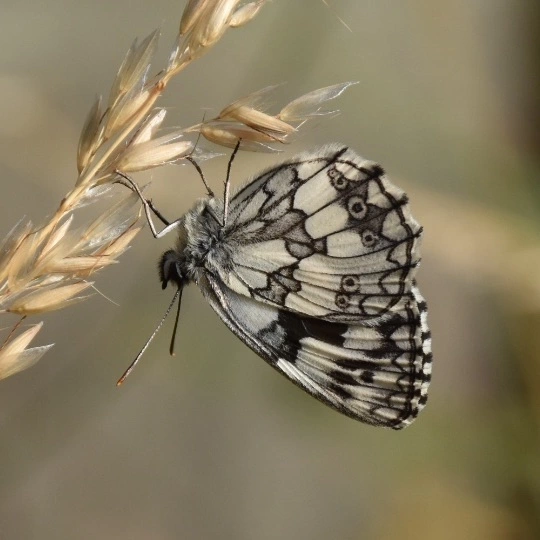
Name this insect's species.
Melanargia galathea
